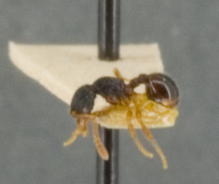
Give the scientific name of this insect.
Myrmecina modesta
